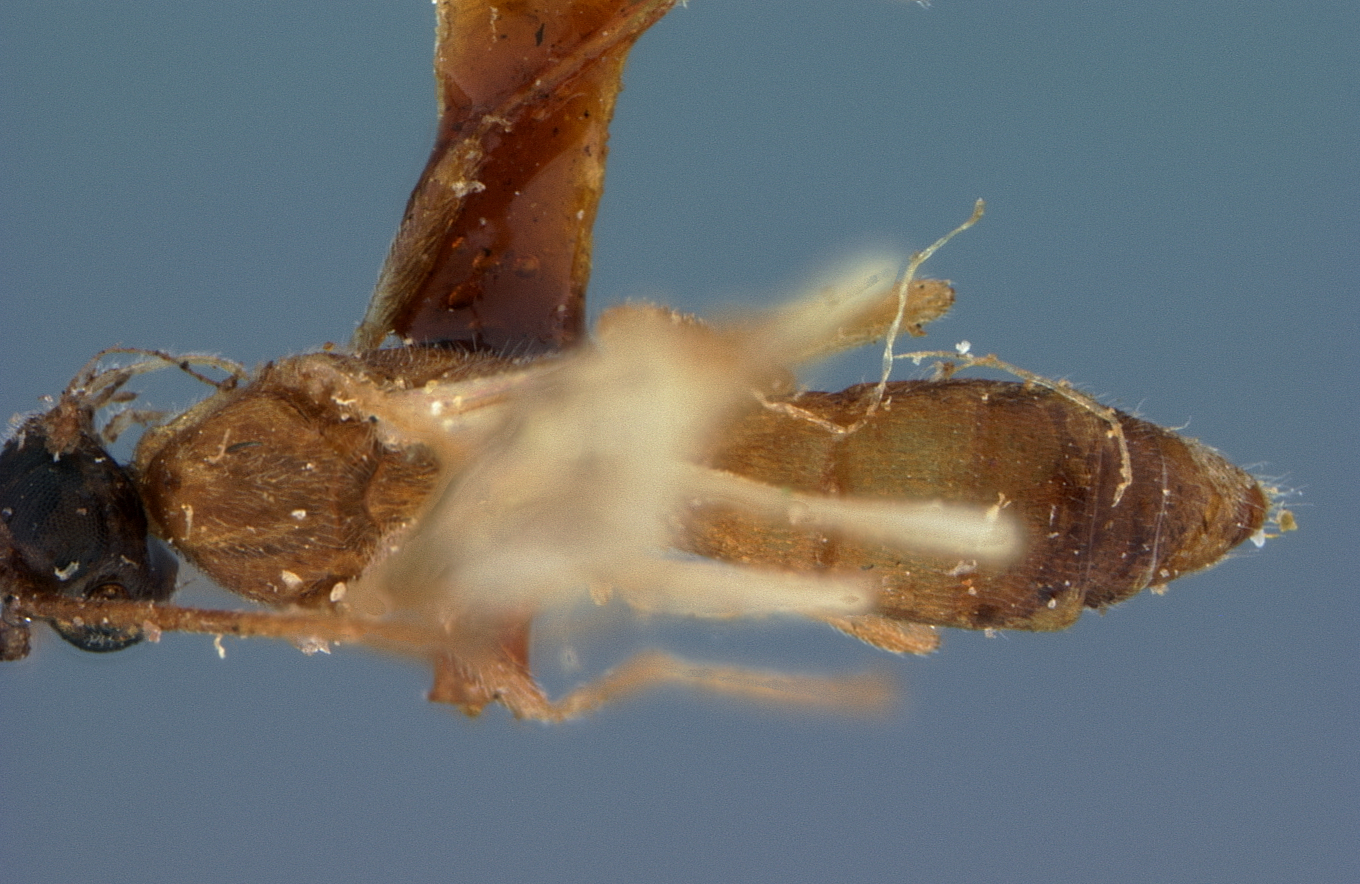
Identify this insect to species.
Rogas subquadratus
